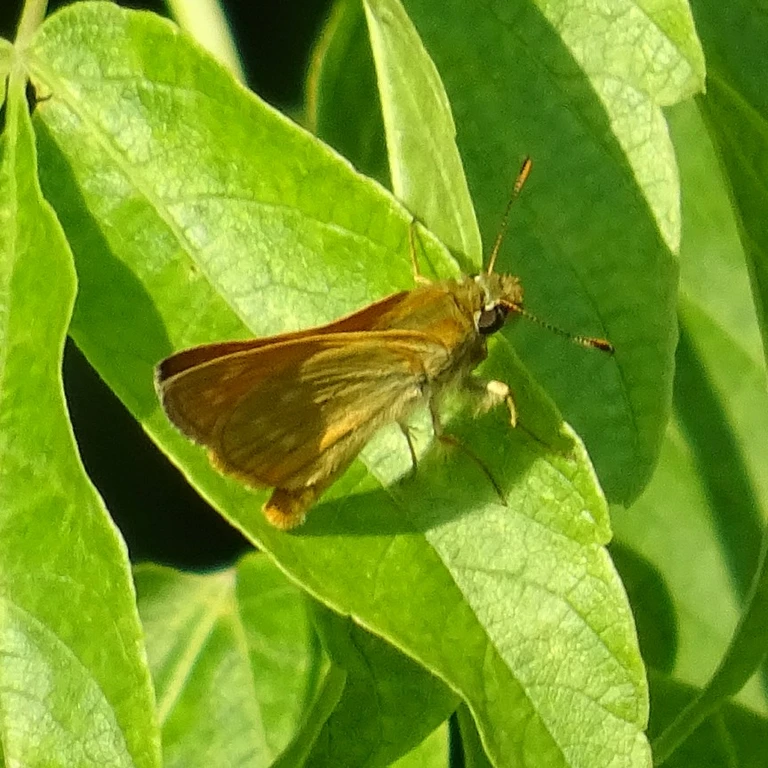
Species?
Ochlodes sylvanus (also Ochlodes venata)
